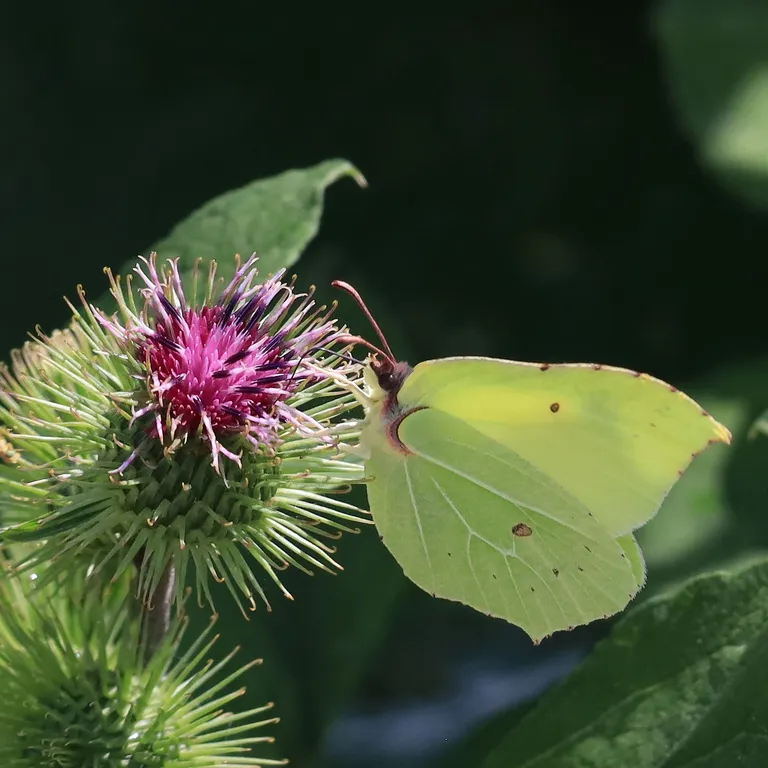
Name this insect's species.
Gonepteryx rhamni
